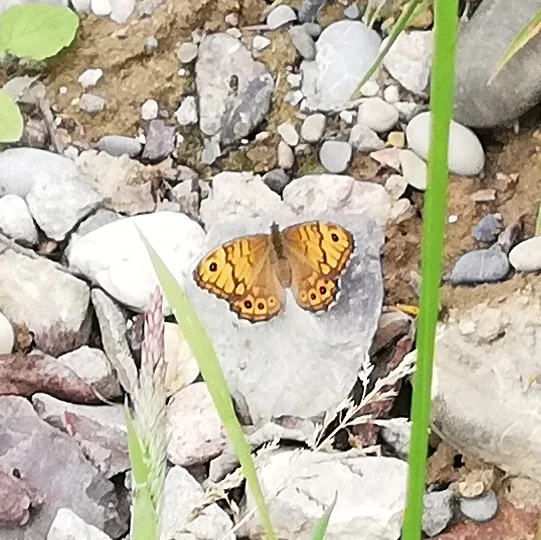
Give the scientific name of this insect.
Lasiommata megera (also Pararge megera)
